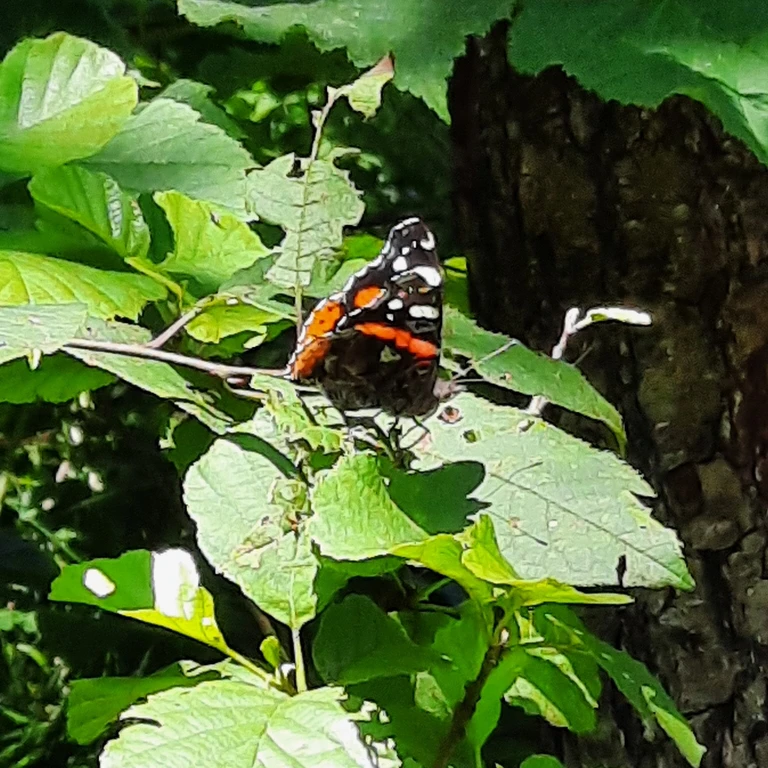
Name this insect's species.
Vanessa atalanta
